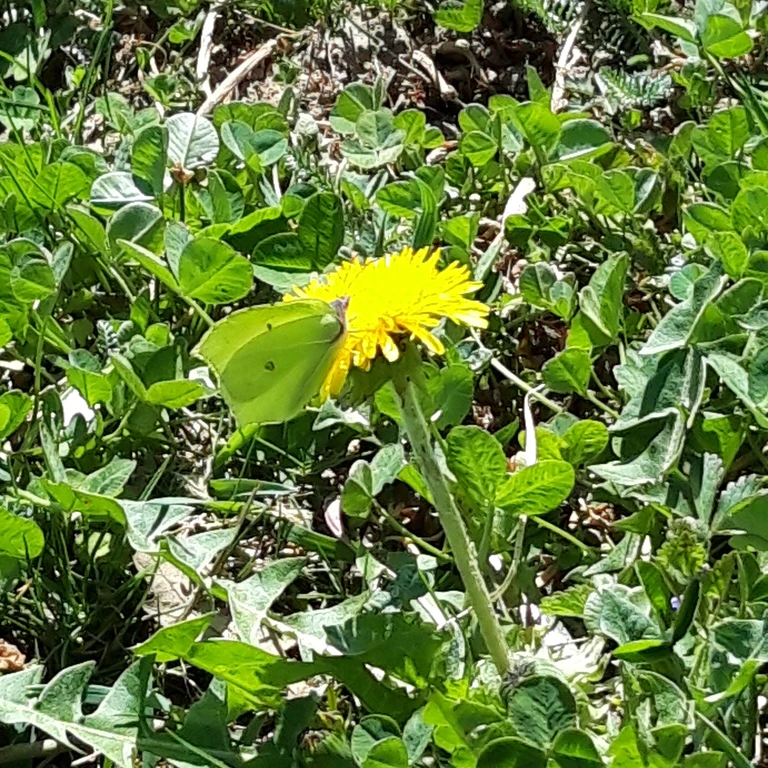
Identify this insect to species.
Gonepteryx rhamni
